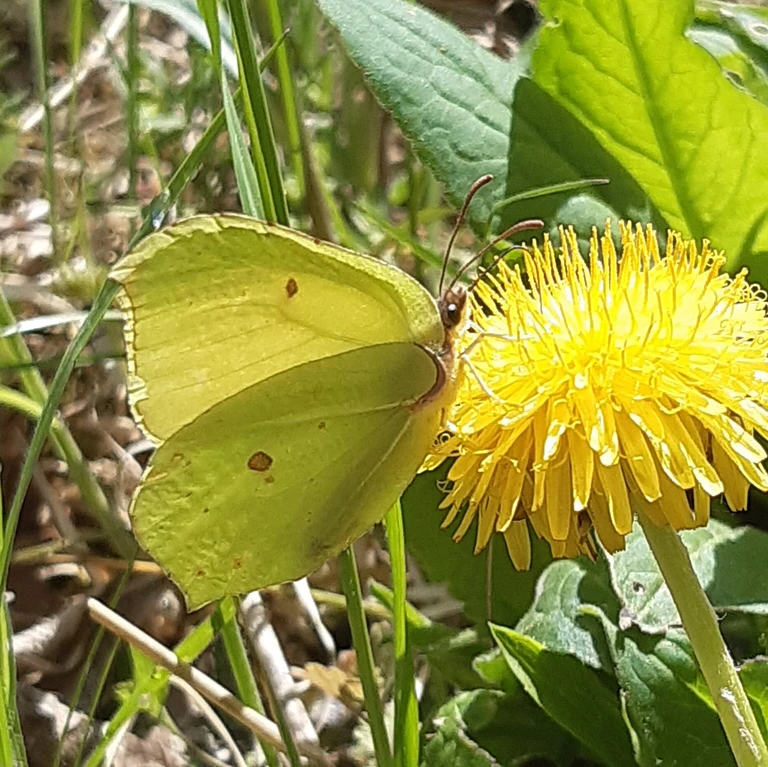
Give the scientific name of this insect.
Gonepteryx rhamni
